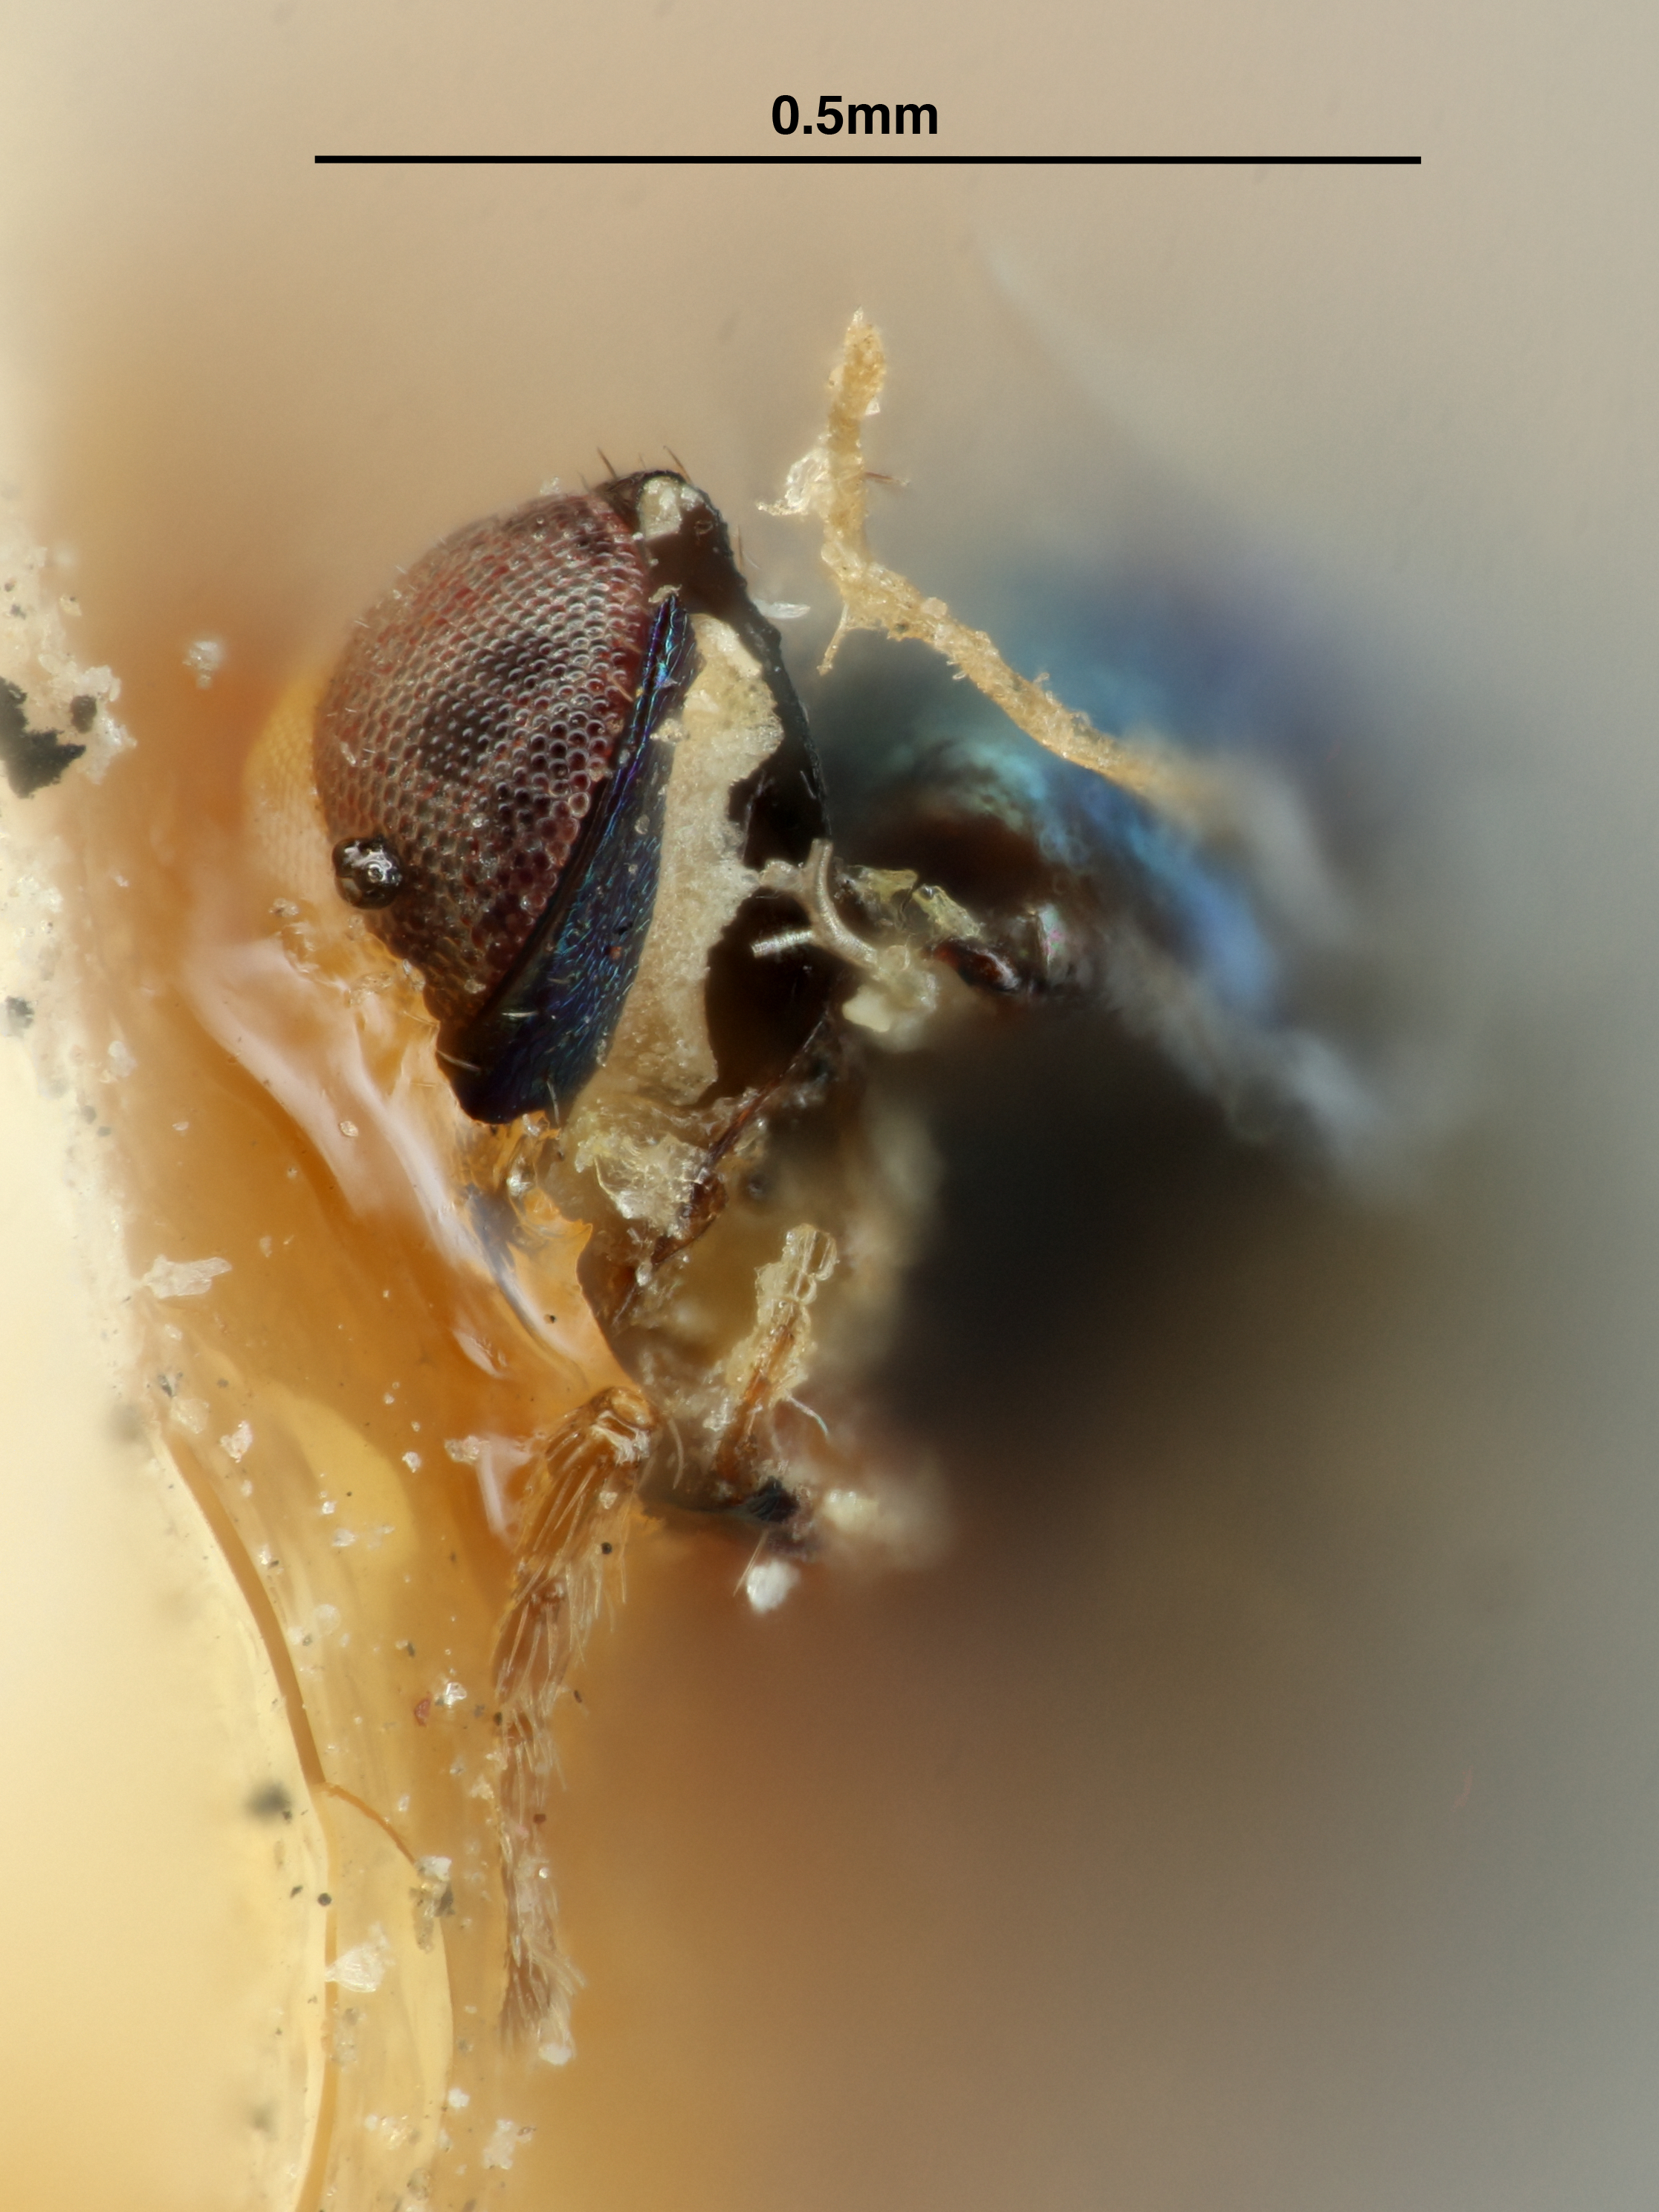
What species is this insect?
Hyperteles flocci
